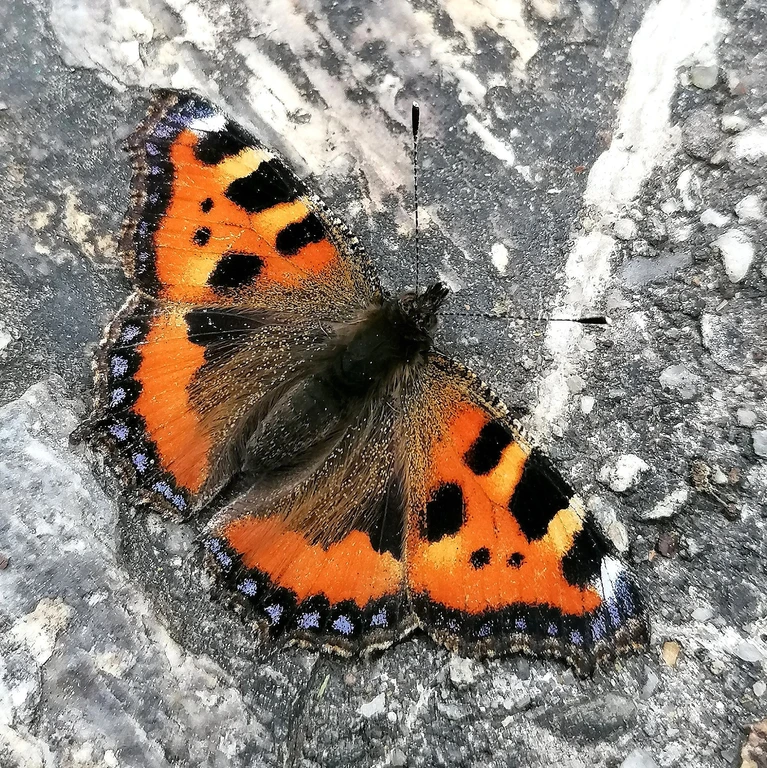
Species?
Aglais urticae
